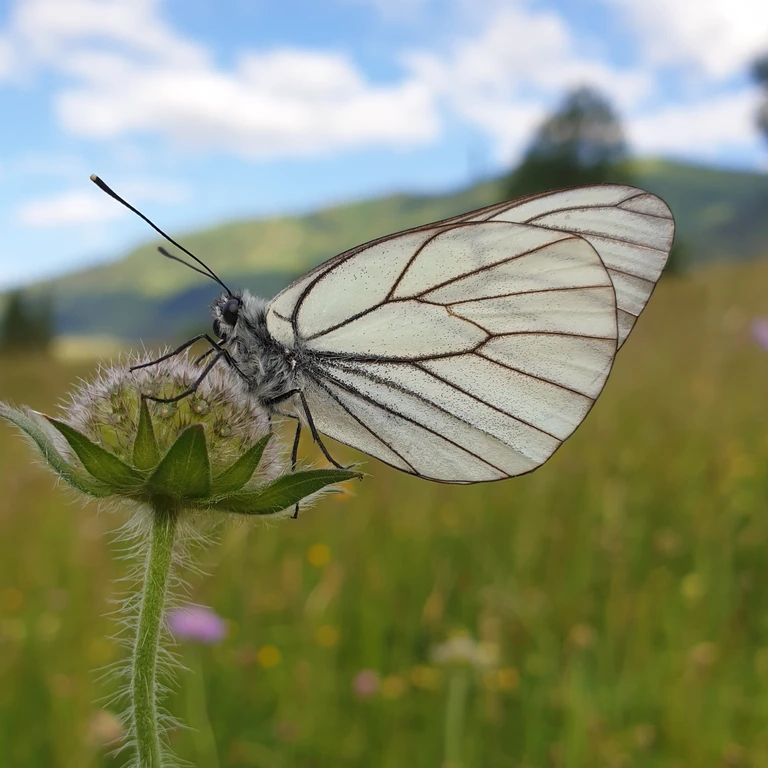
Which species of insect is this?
Aporia crataegi
